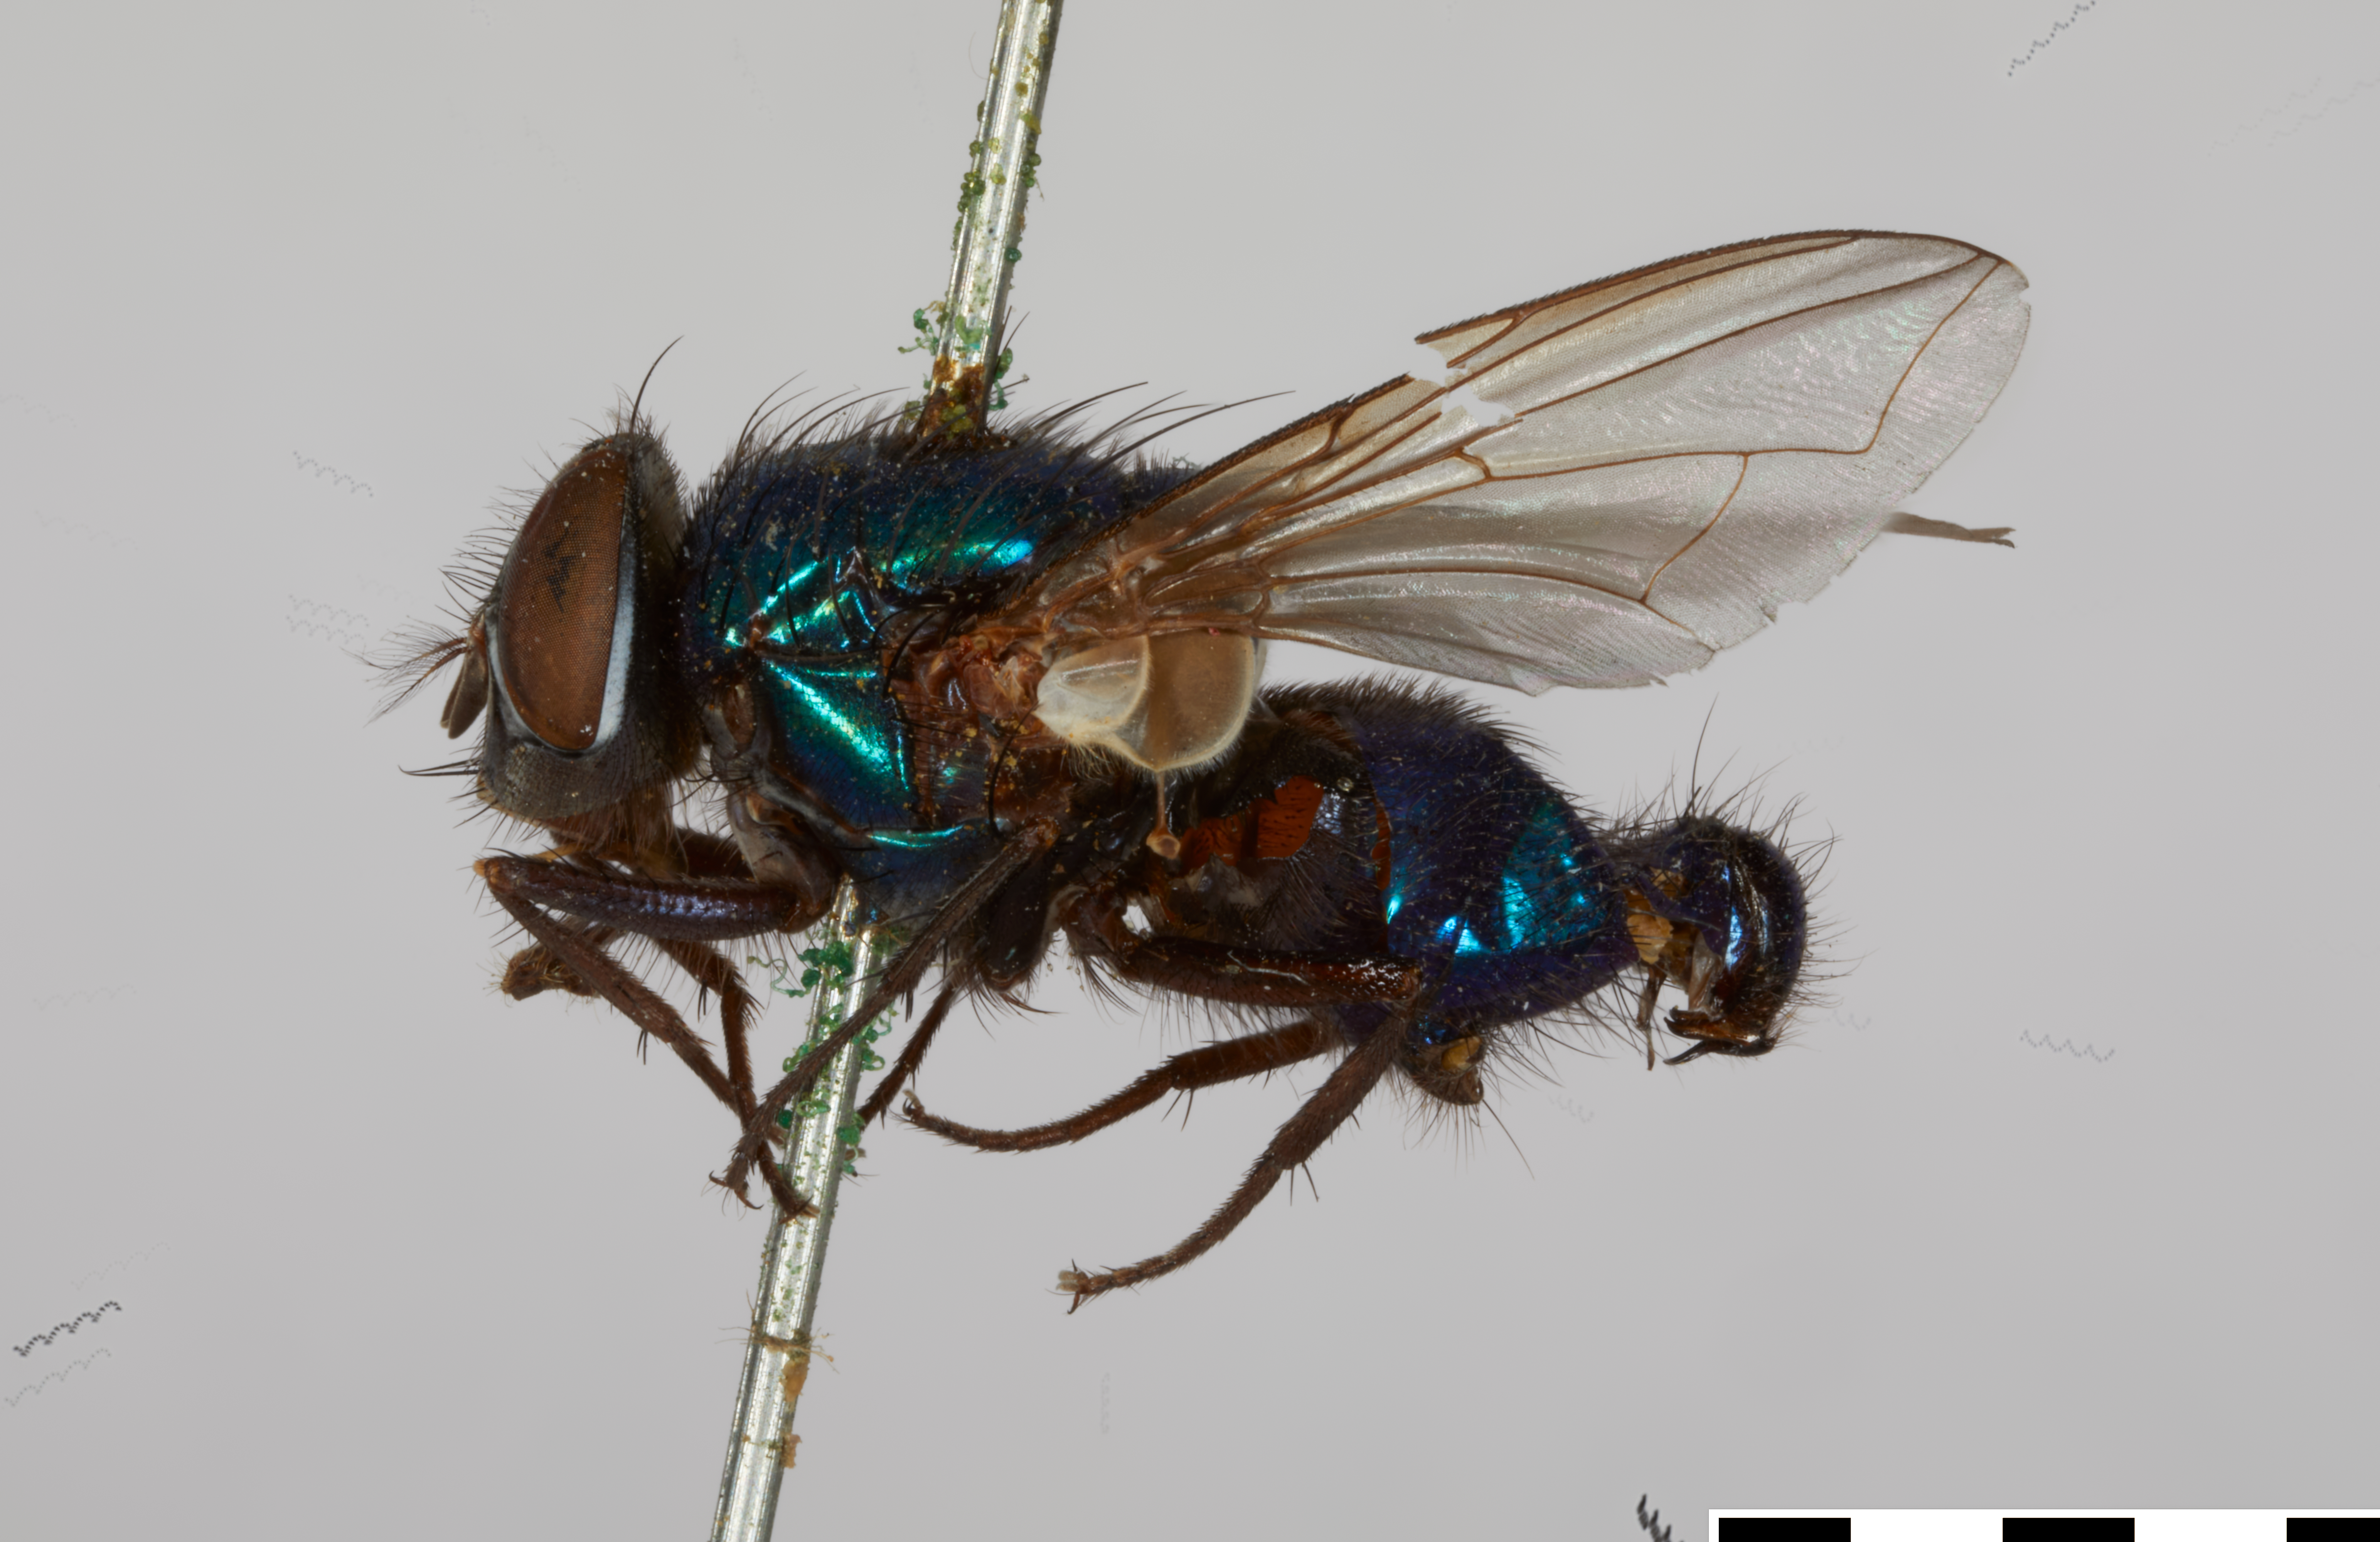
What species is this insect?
Lucilia angustifrons
